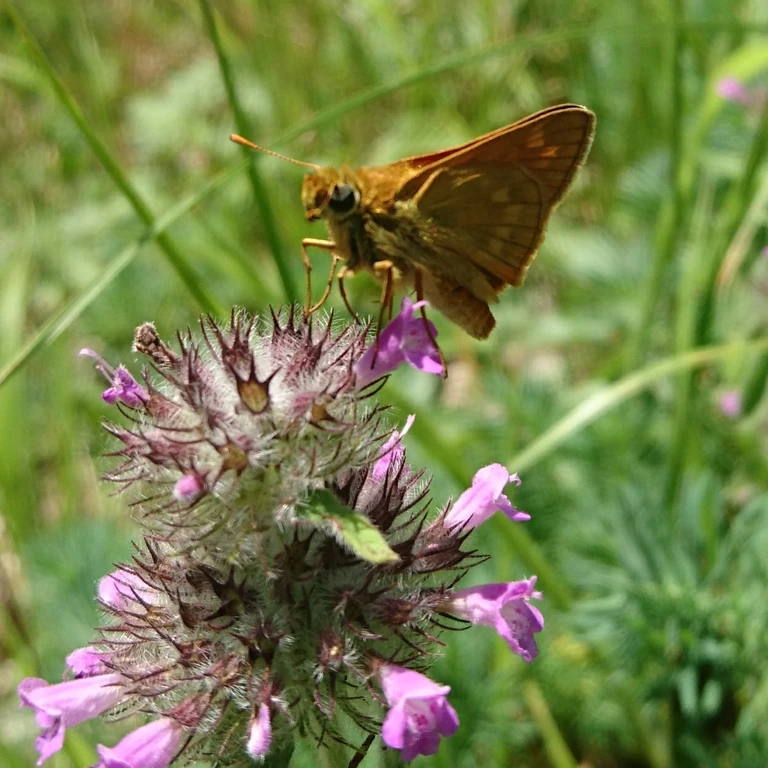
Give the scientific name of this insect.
Ochlodes sylvanus (also Ochlodes venata)
